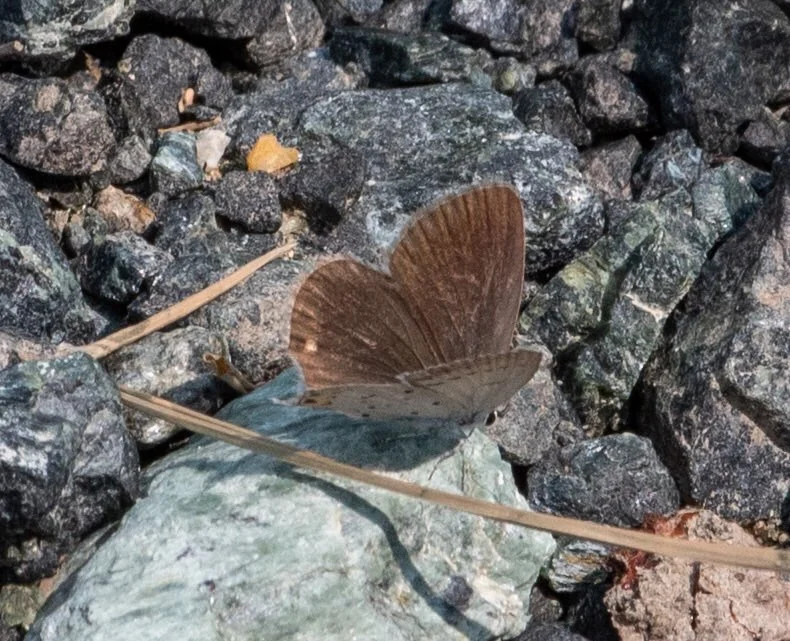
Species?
Cupido argiades (also Elkalyce argiades)
